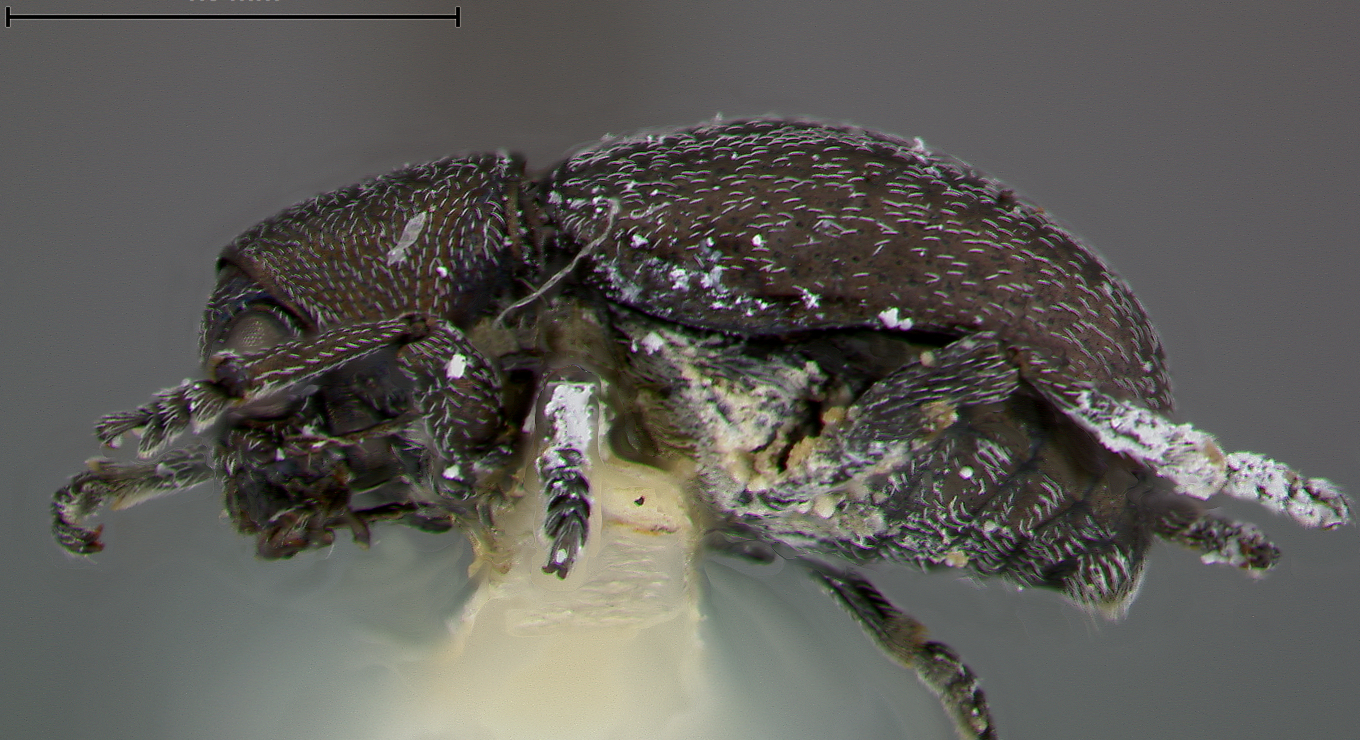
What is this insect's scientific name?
Graphops floridana
